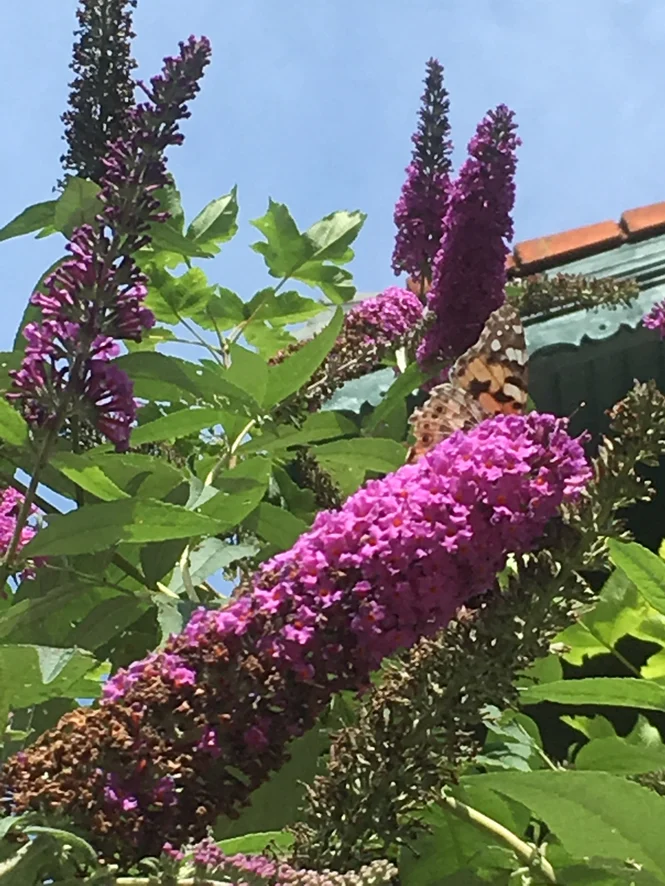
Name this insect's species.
Vanessa cardui
